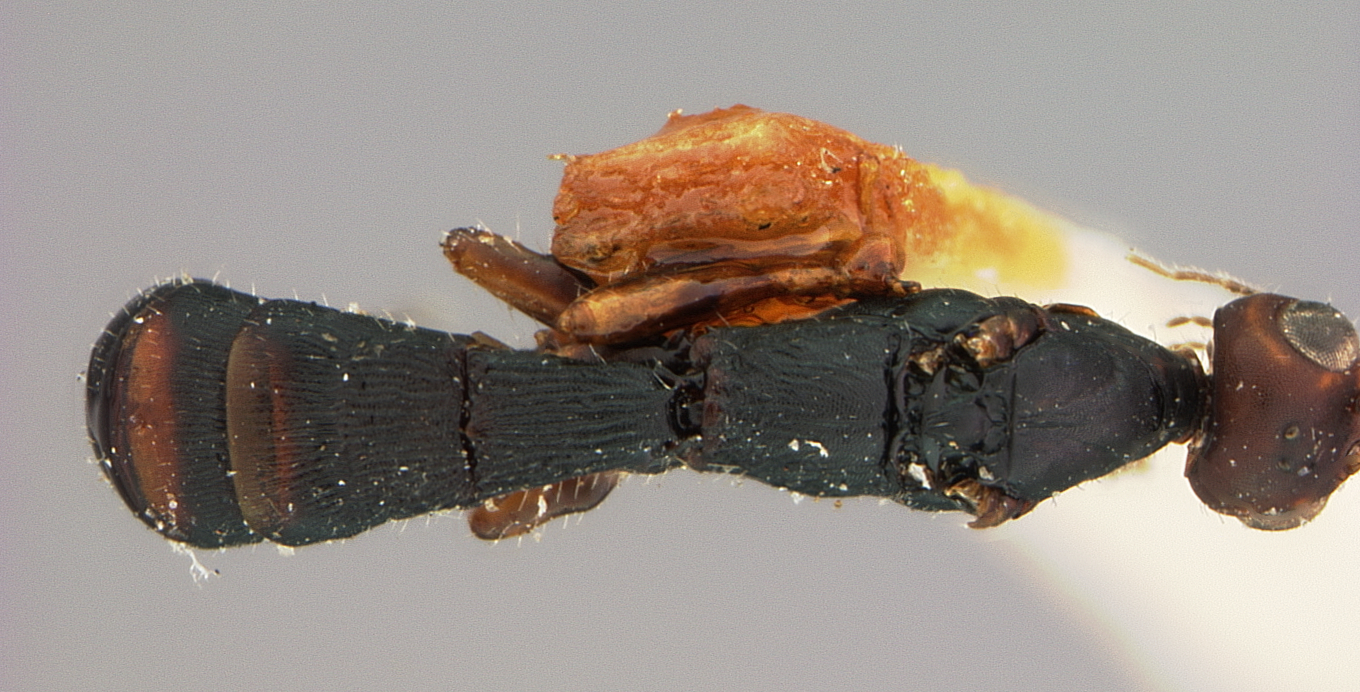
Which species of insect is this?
Homiopterus fasciatus
